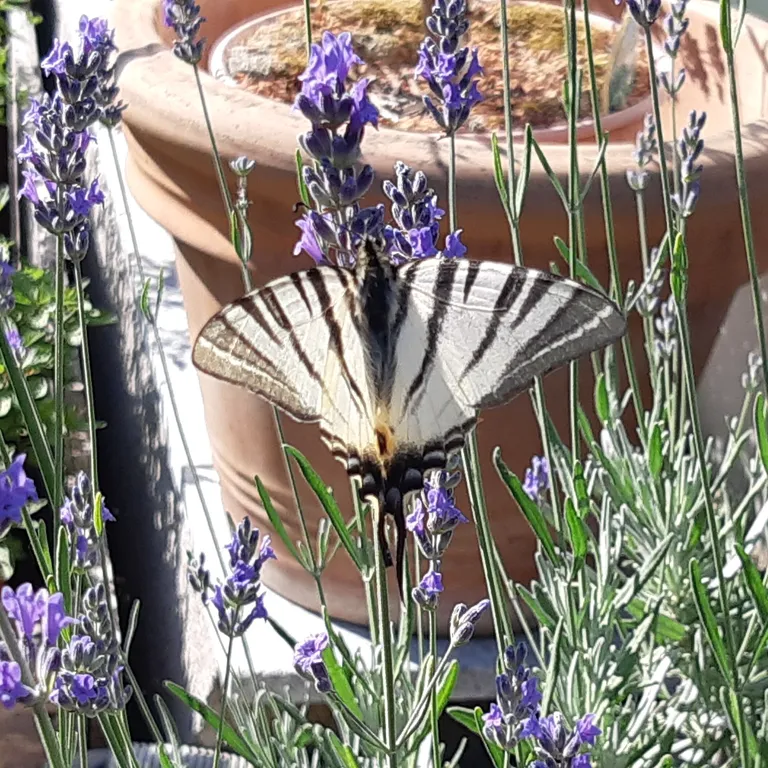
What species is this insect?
Iphiclides podalirius
